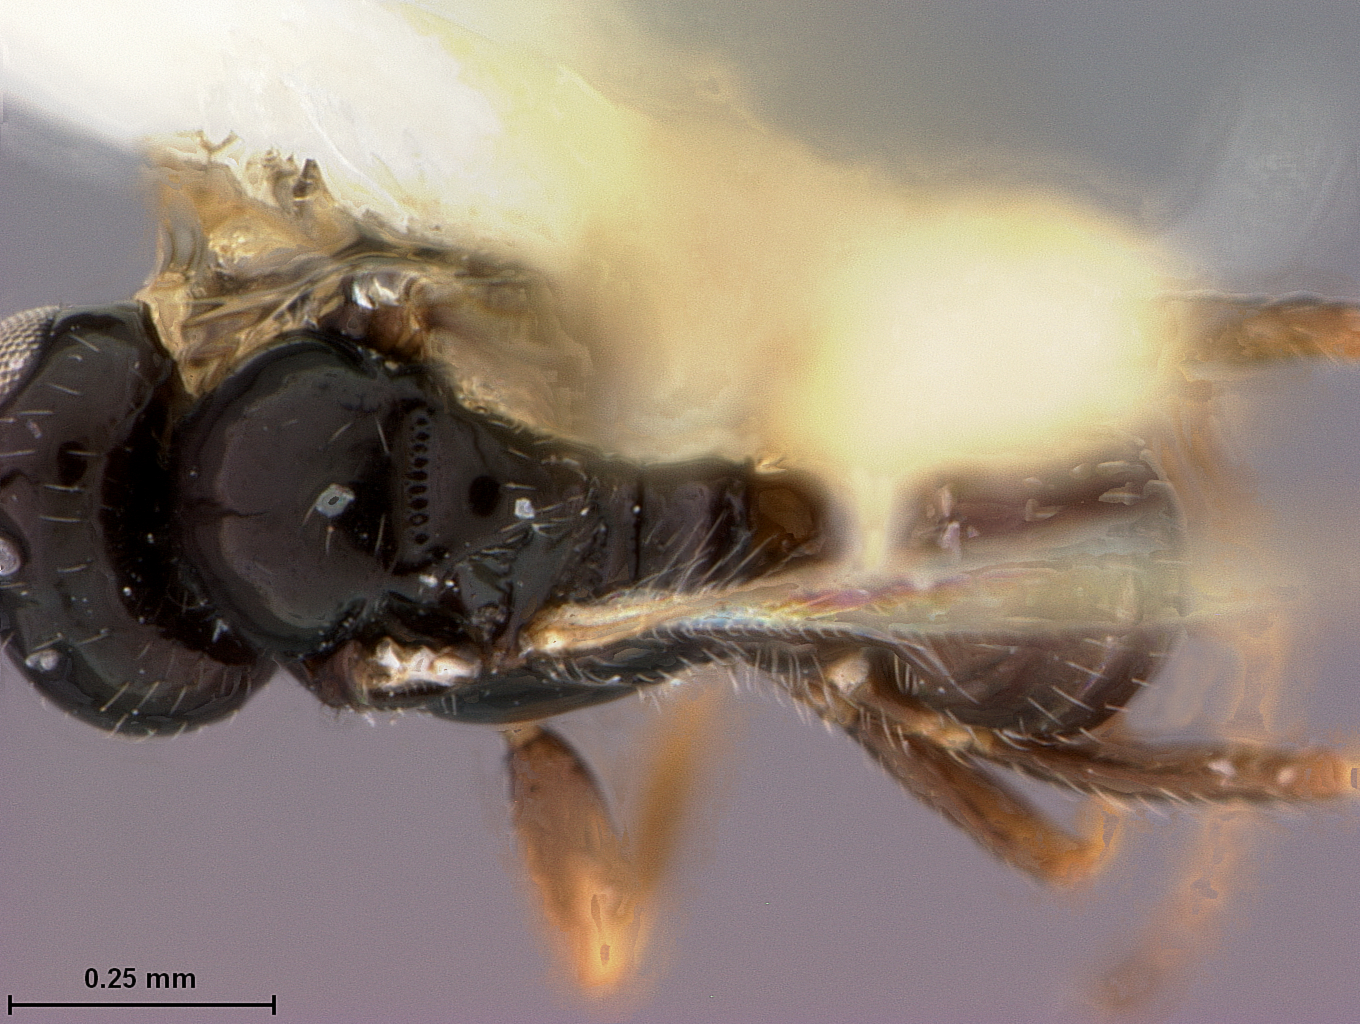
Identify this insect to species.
Opius phoenicensis
